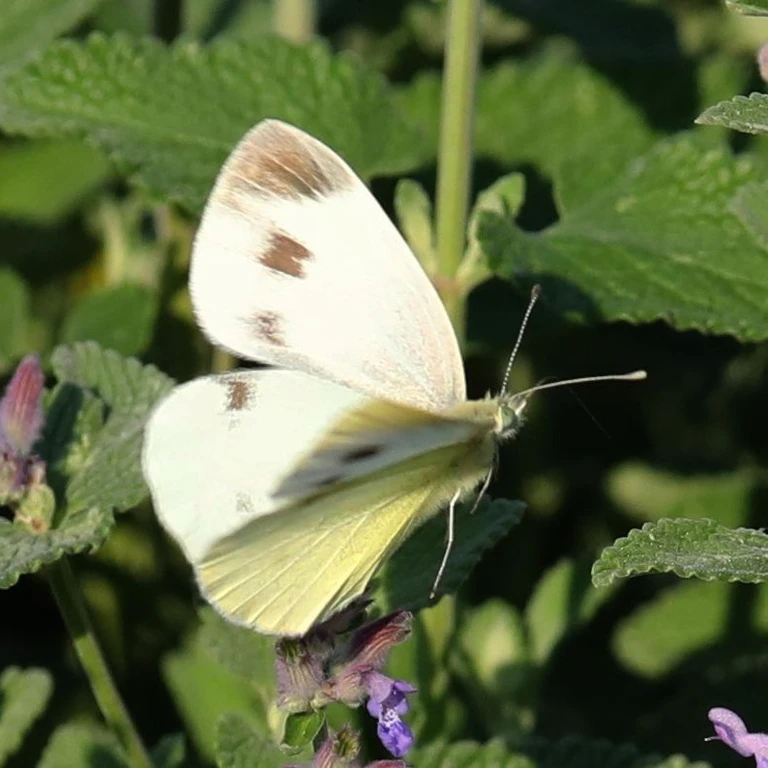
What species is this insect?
Pieris mannii
